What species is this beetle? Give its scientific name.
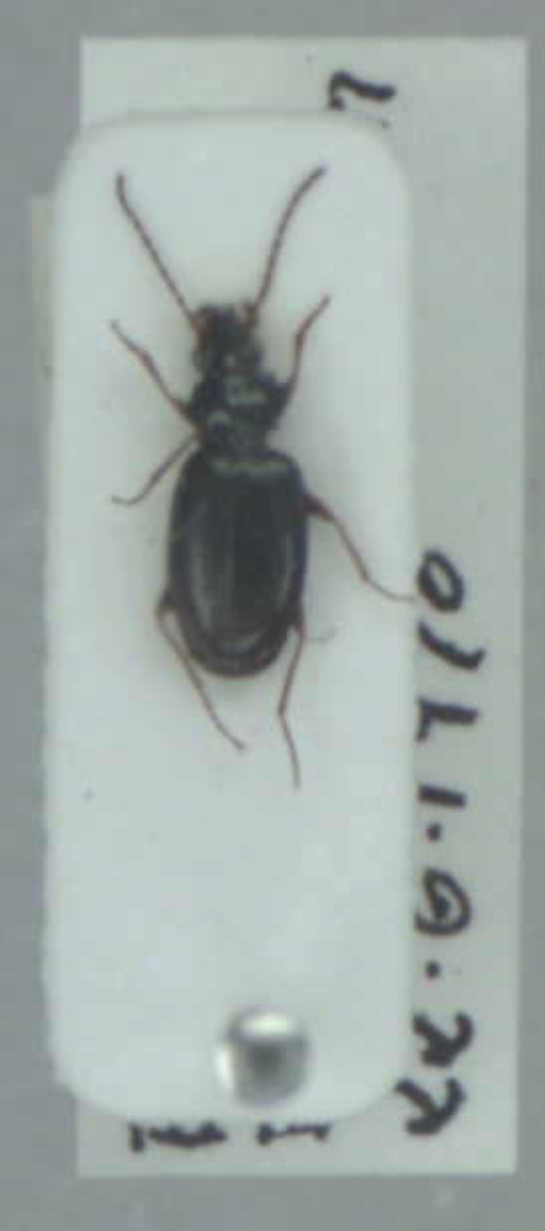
Bembidion deletum
